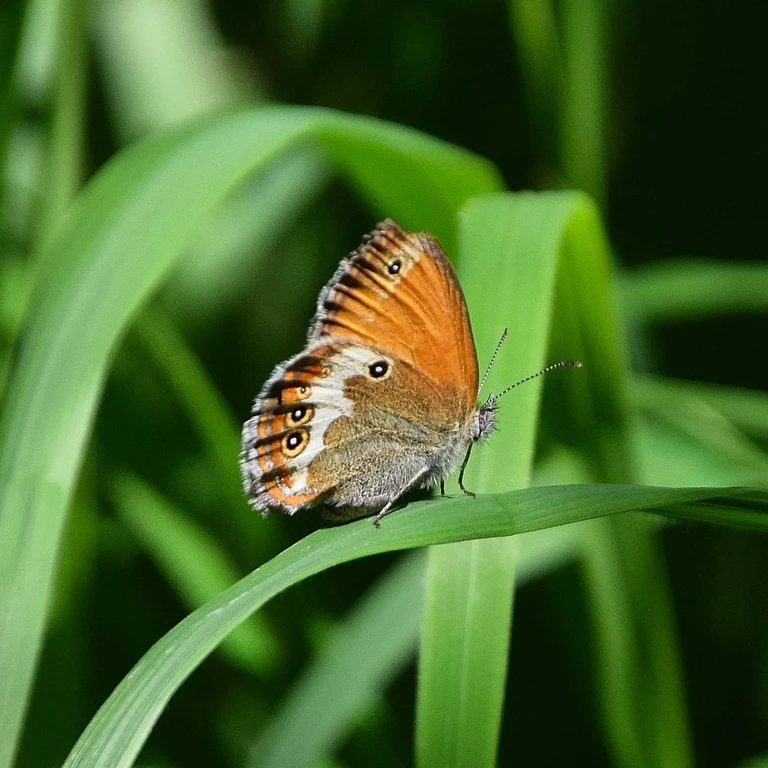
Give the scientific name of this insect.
Coenonympha arcania
